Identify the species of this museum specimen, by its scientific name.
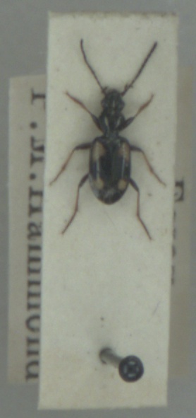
Bembidion illigeri
